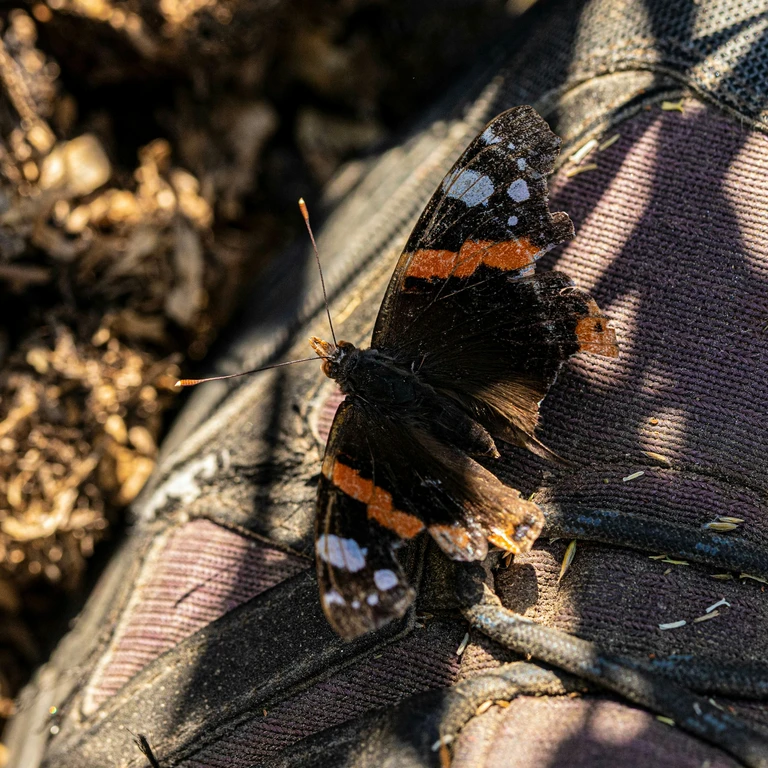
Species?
Vanessa atalanta
